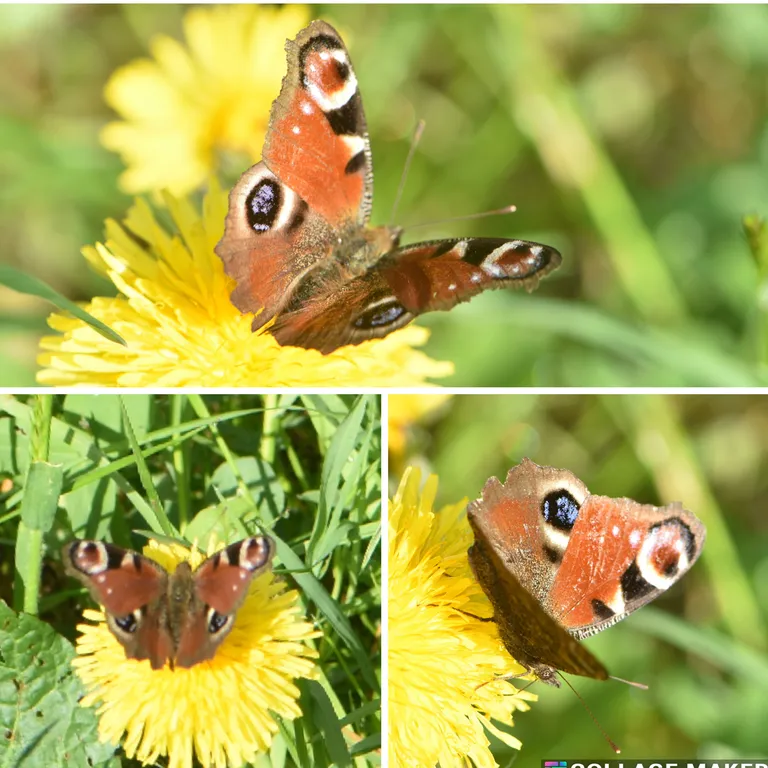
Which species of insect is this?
Aglais io
